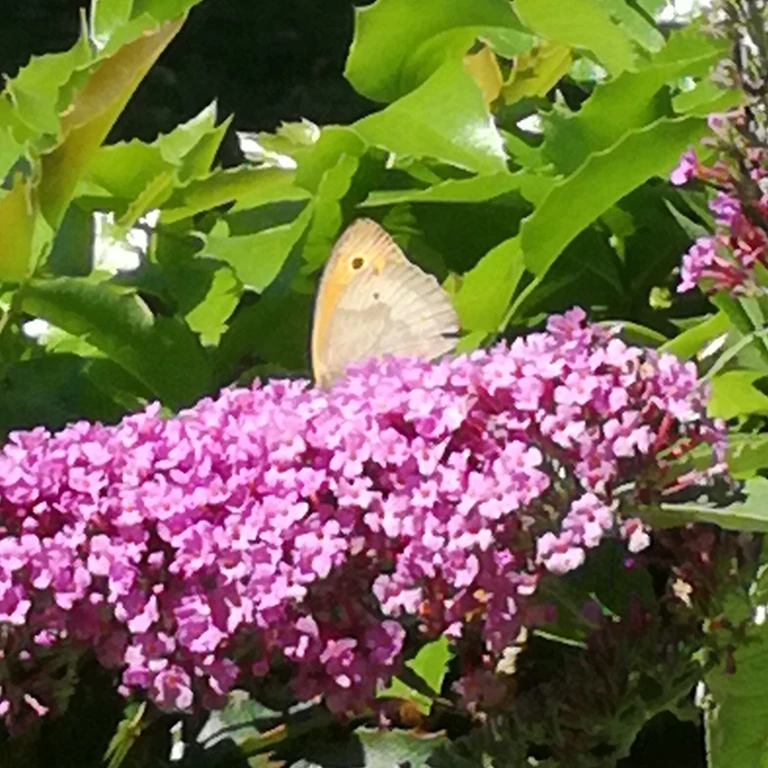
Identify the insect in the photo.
Maniola jurtina
